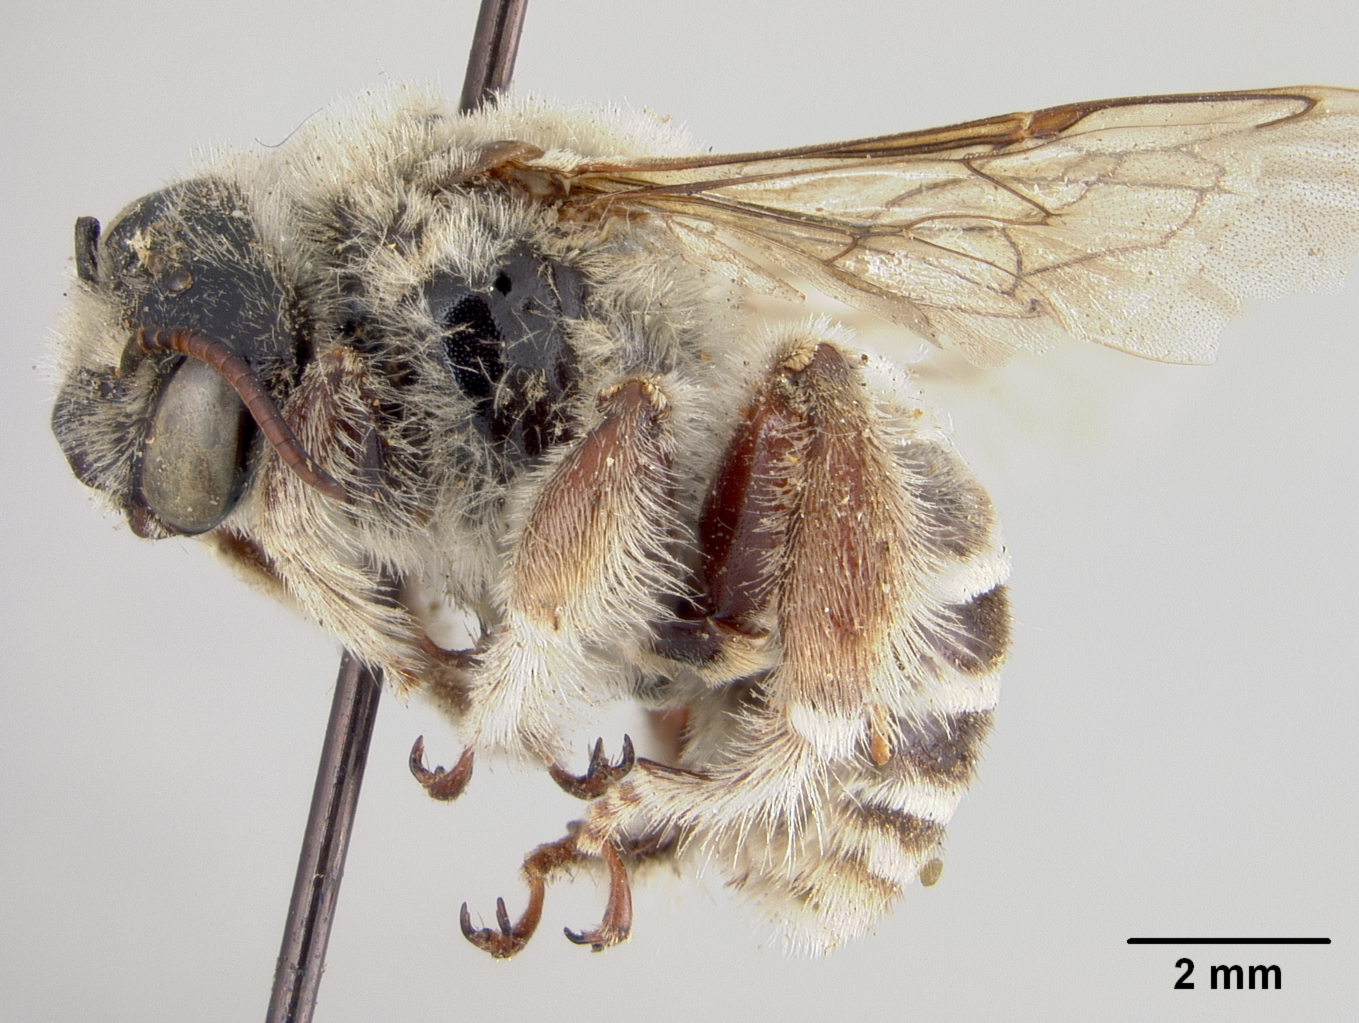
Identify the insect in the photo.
Diadasia piercei
